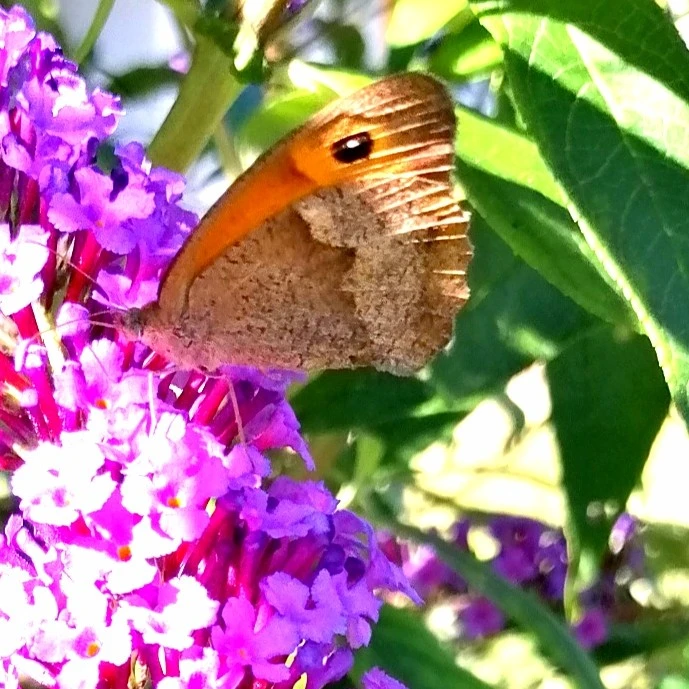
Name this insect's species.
Maniola jurtina
